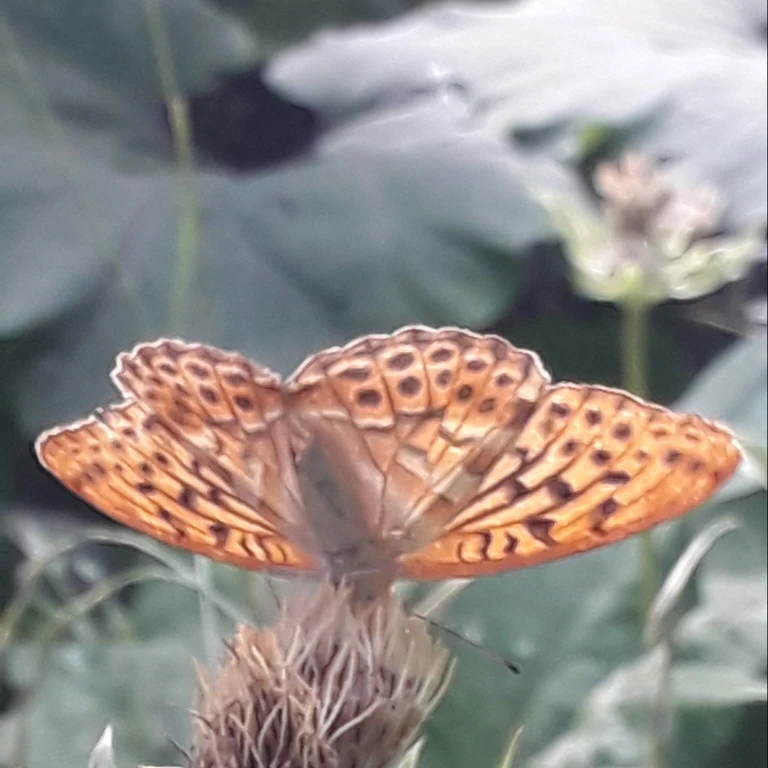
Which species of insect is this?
Argynnis paphia
